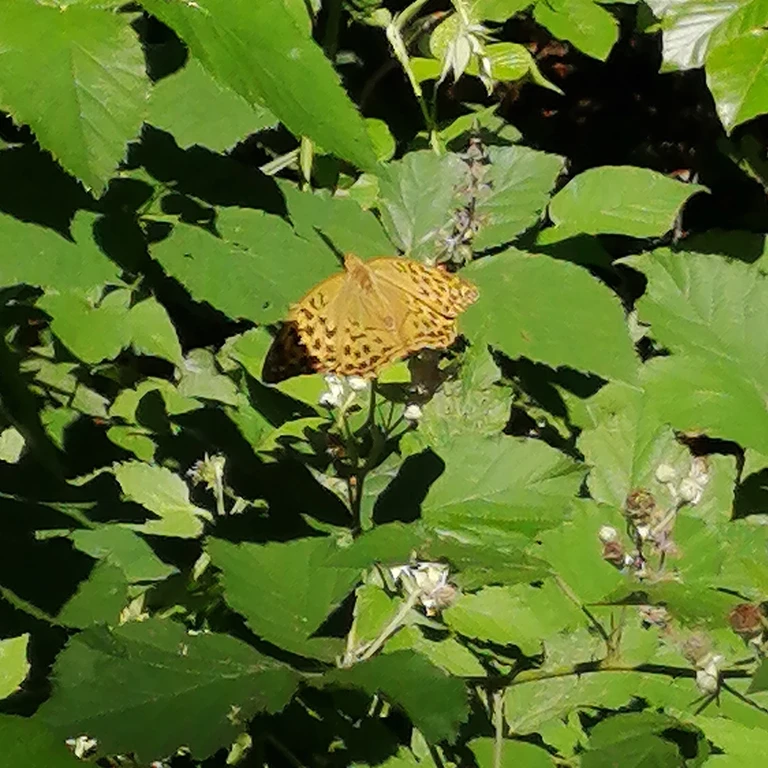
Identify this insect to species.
Argynnis paphia
